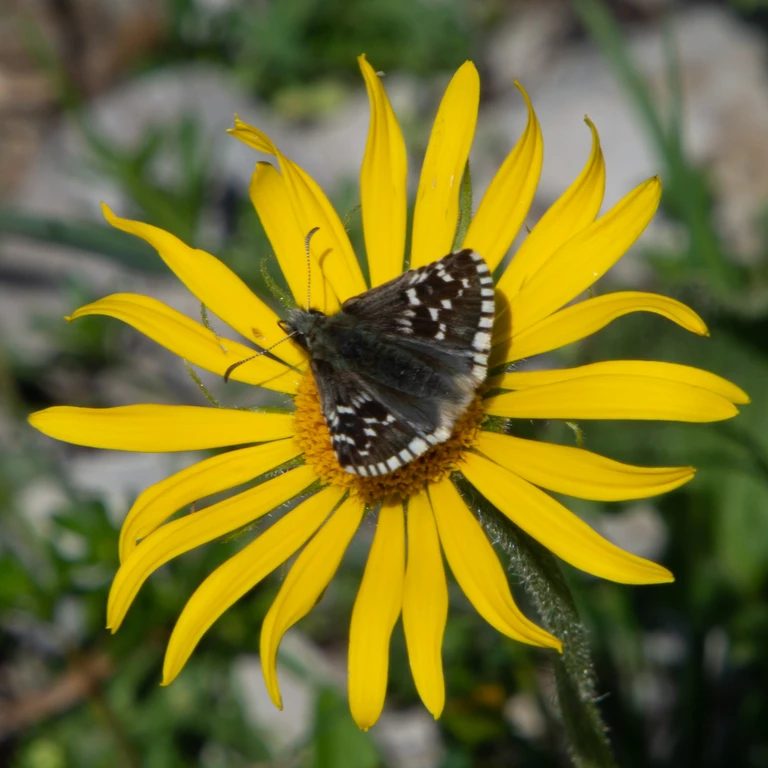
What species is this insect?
Pyrgus andromedae
